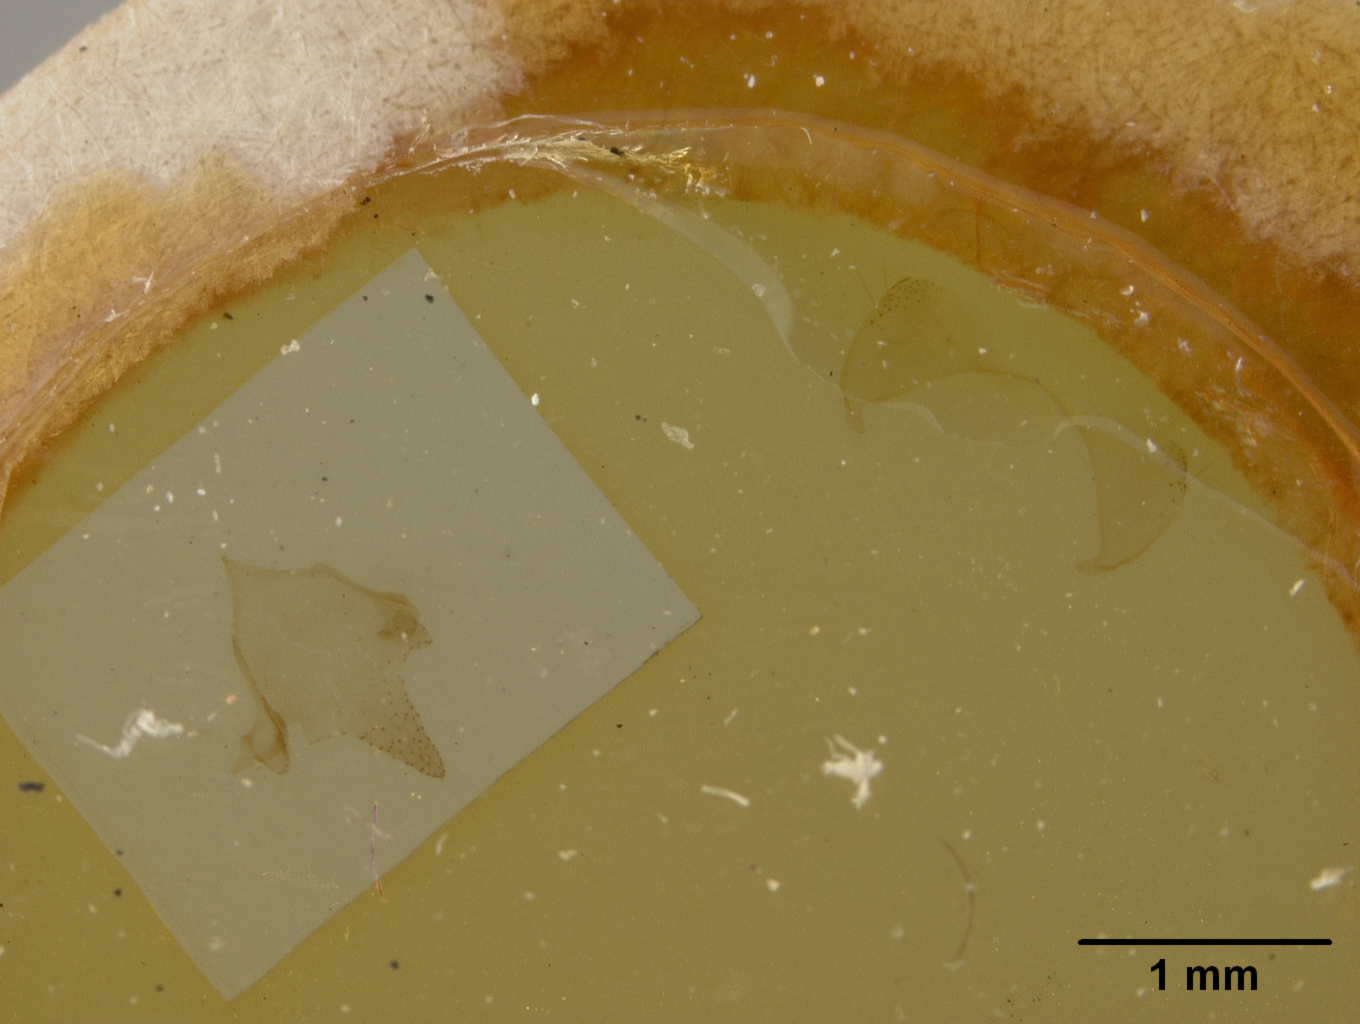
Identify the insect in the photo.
Osmia watsoni
